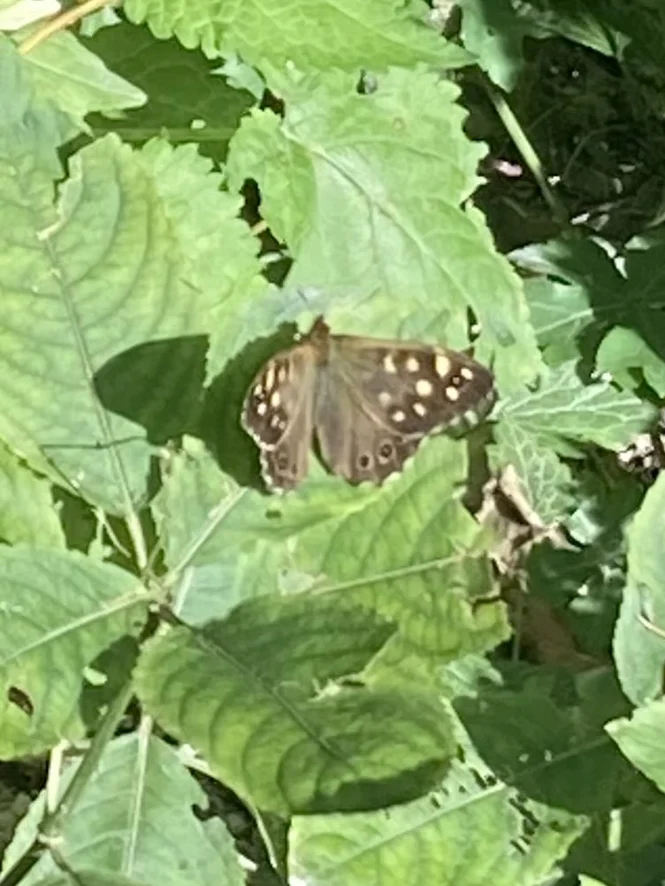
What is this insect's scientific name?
Pararge aegeria
